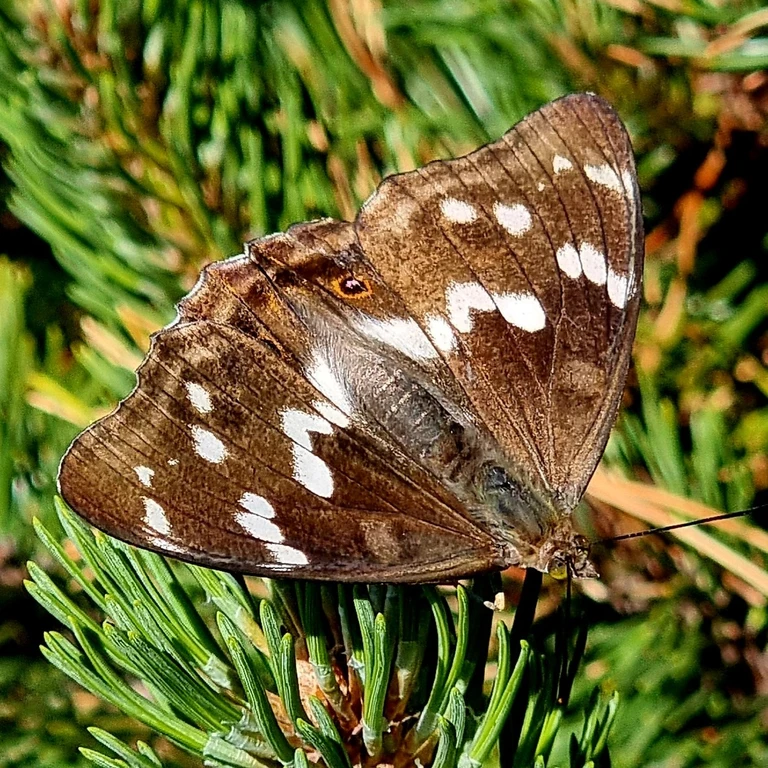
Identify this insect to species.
Apatura iris
